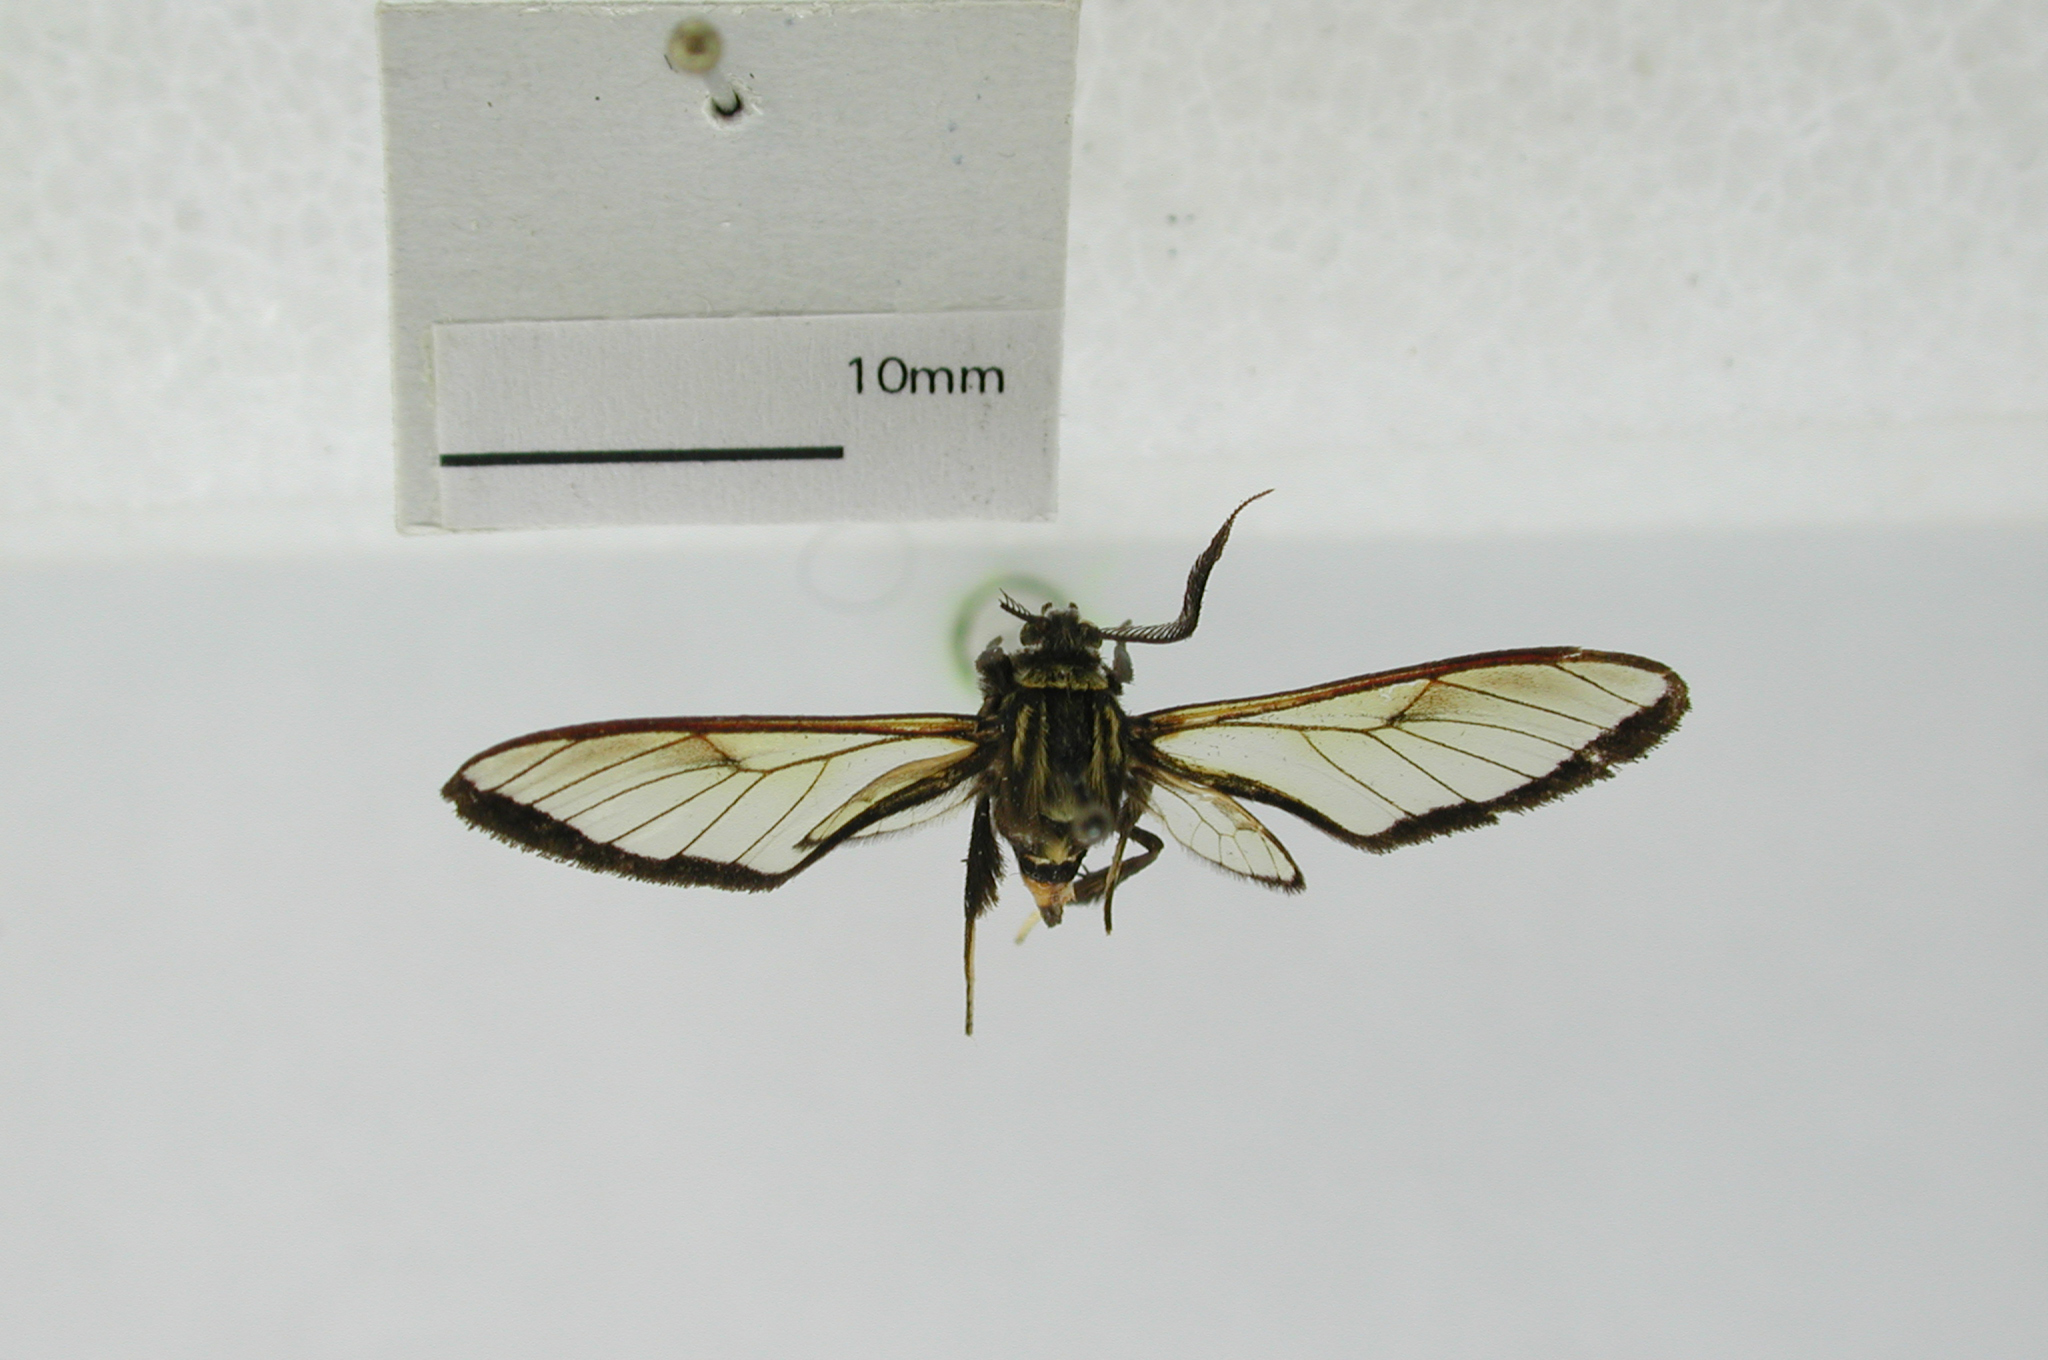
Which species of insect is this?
Eumenogaster caurensis
